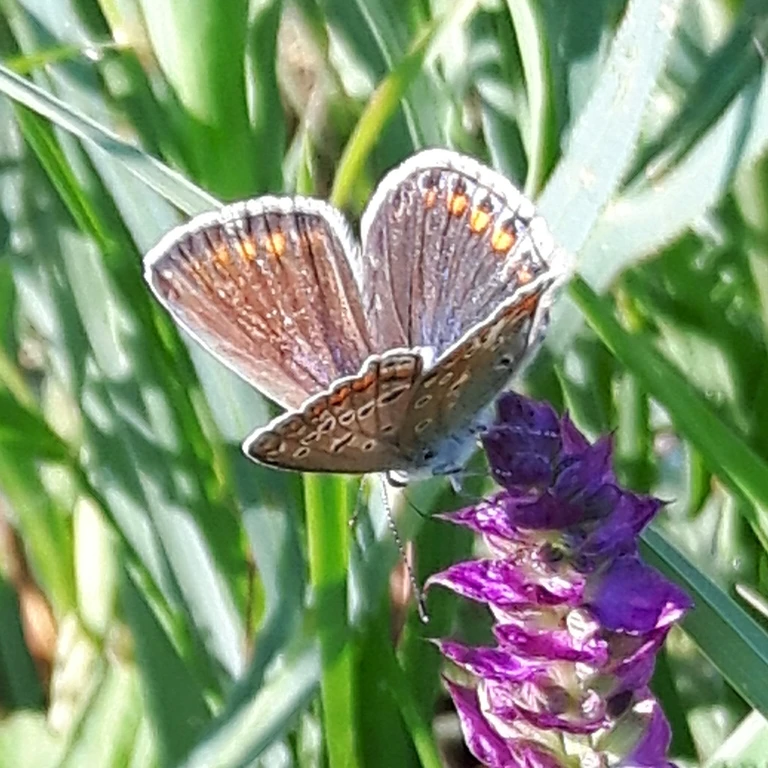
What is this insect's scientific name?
Polyommatus icarus
